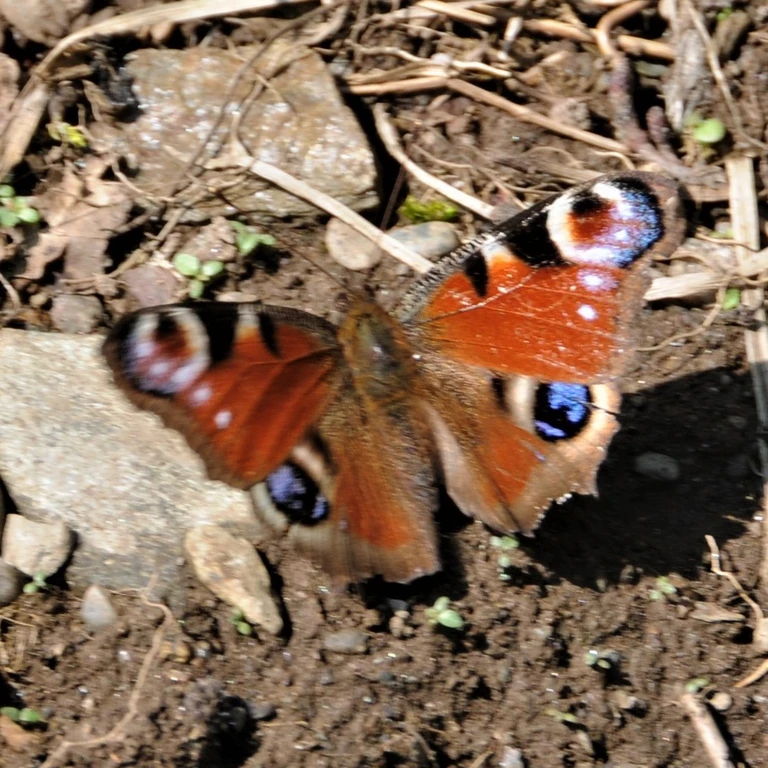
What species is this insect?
Aglais io
